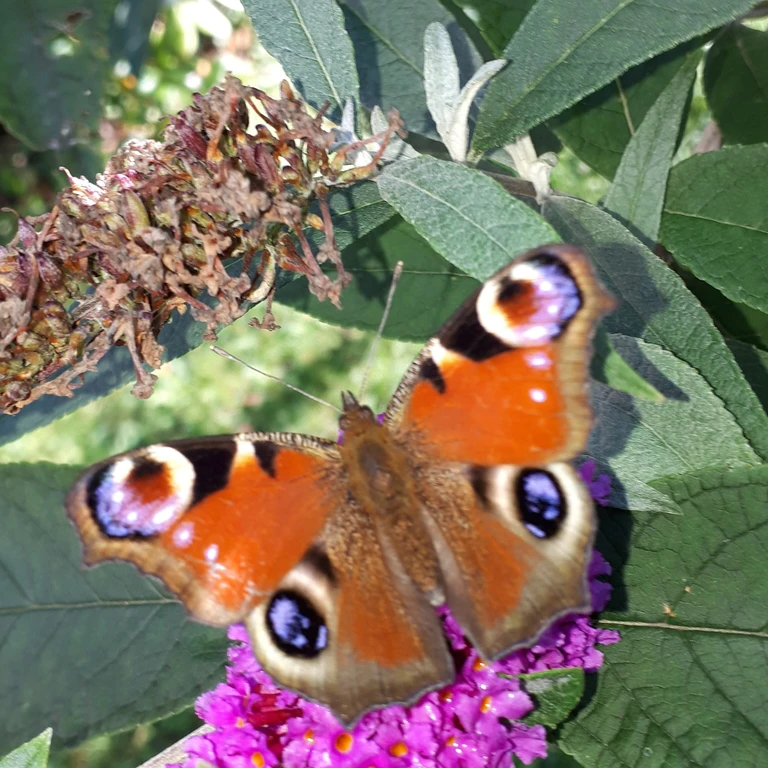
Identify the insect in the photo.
Aglais io
